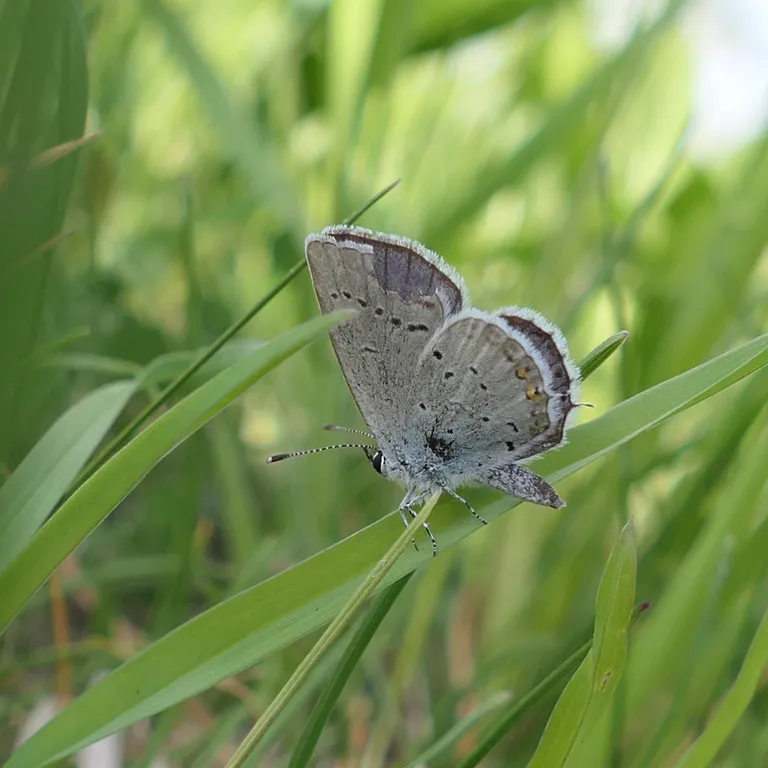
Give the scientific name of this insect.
Cupido argiades (also Elkalyce argiades)
